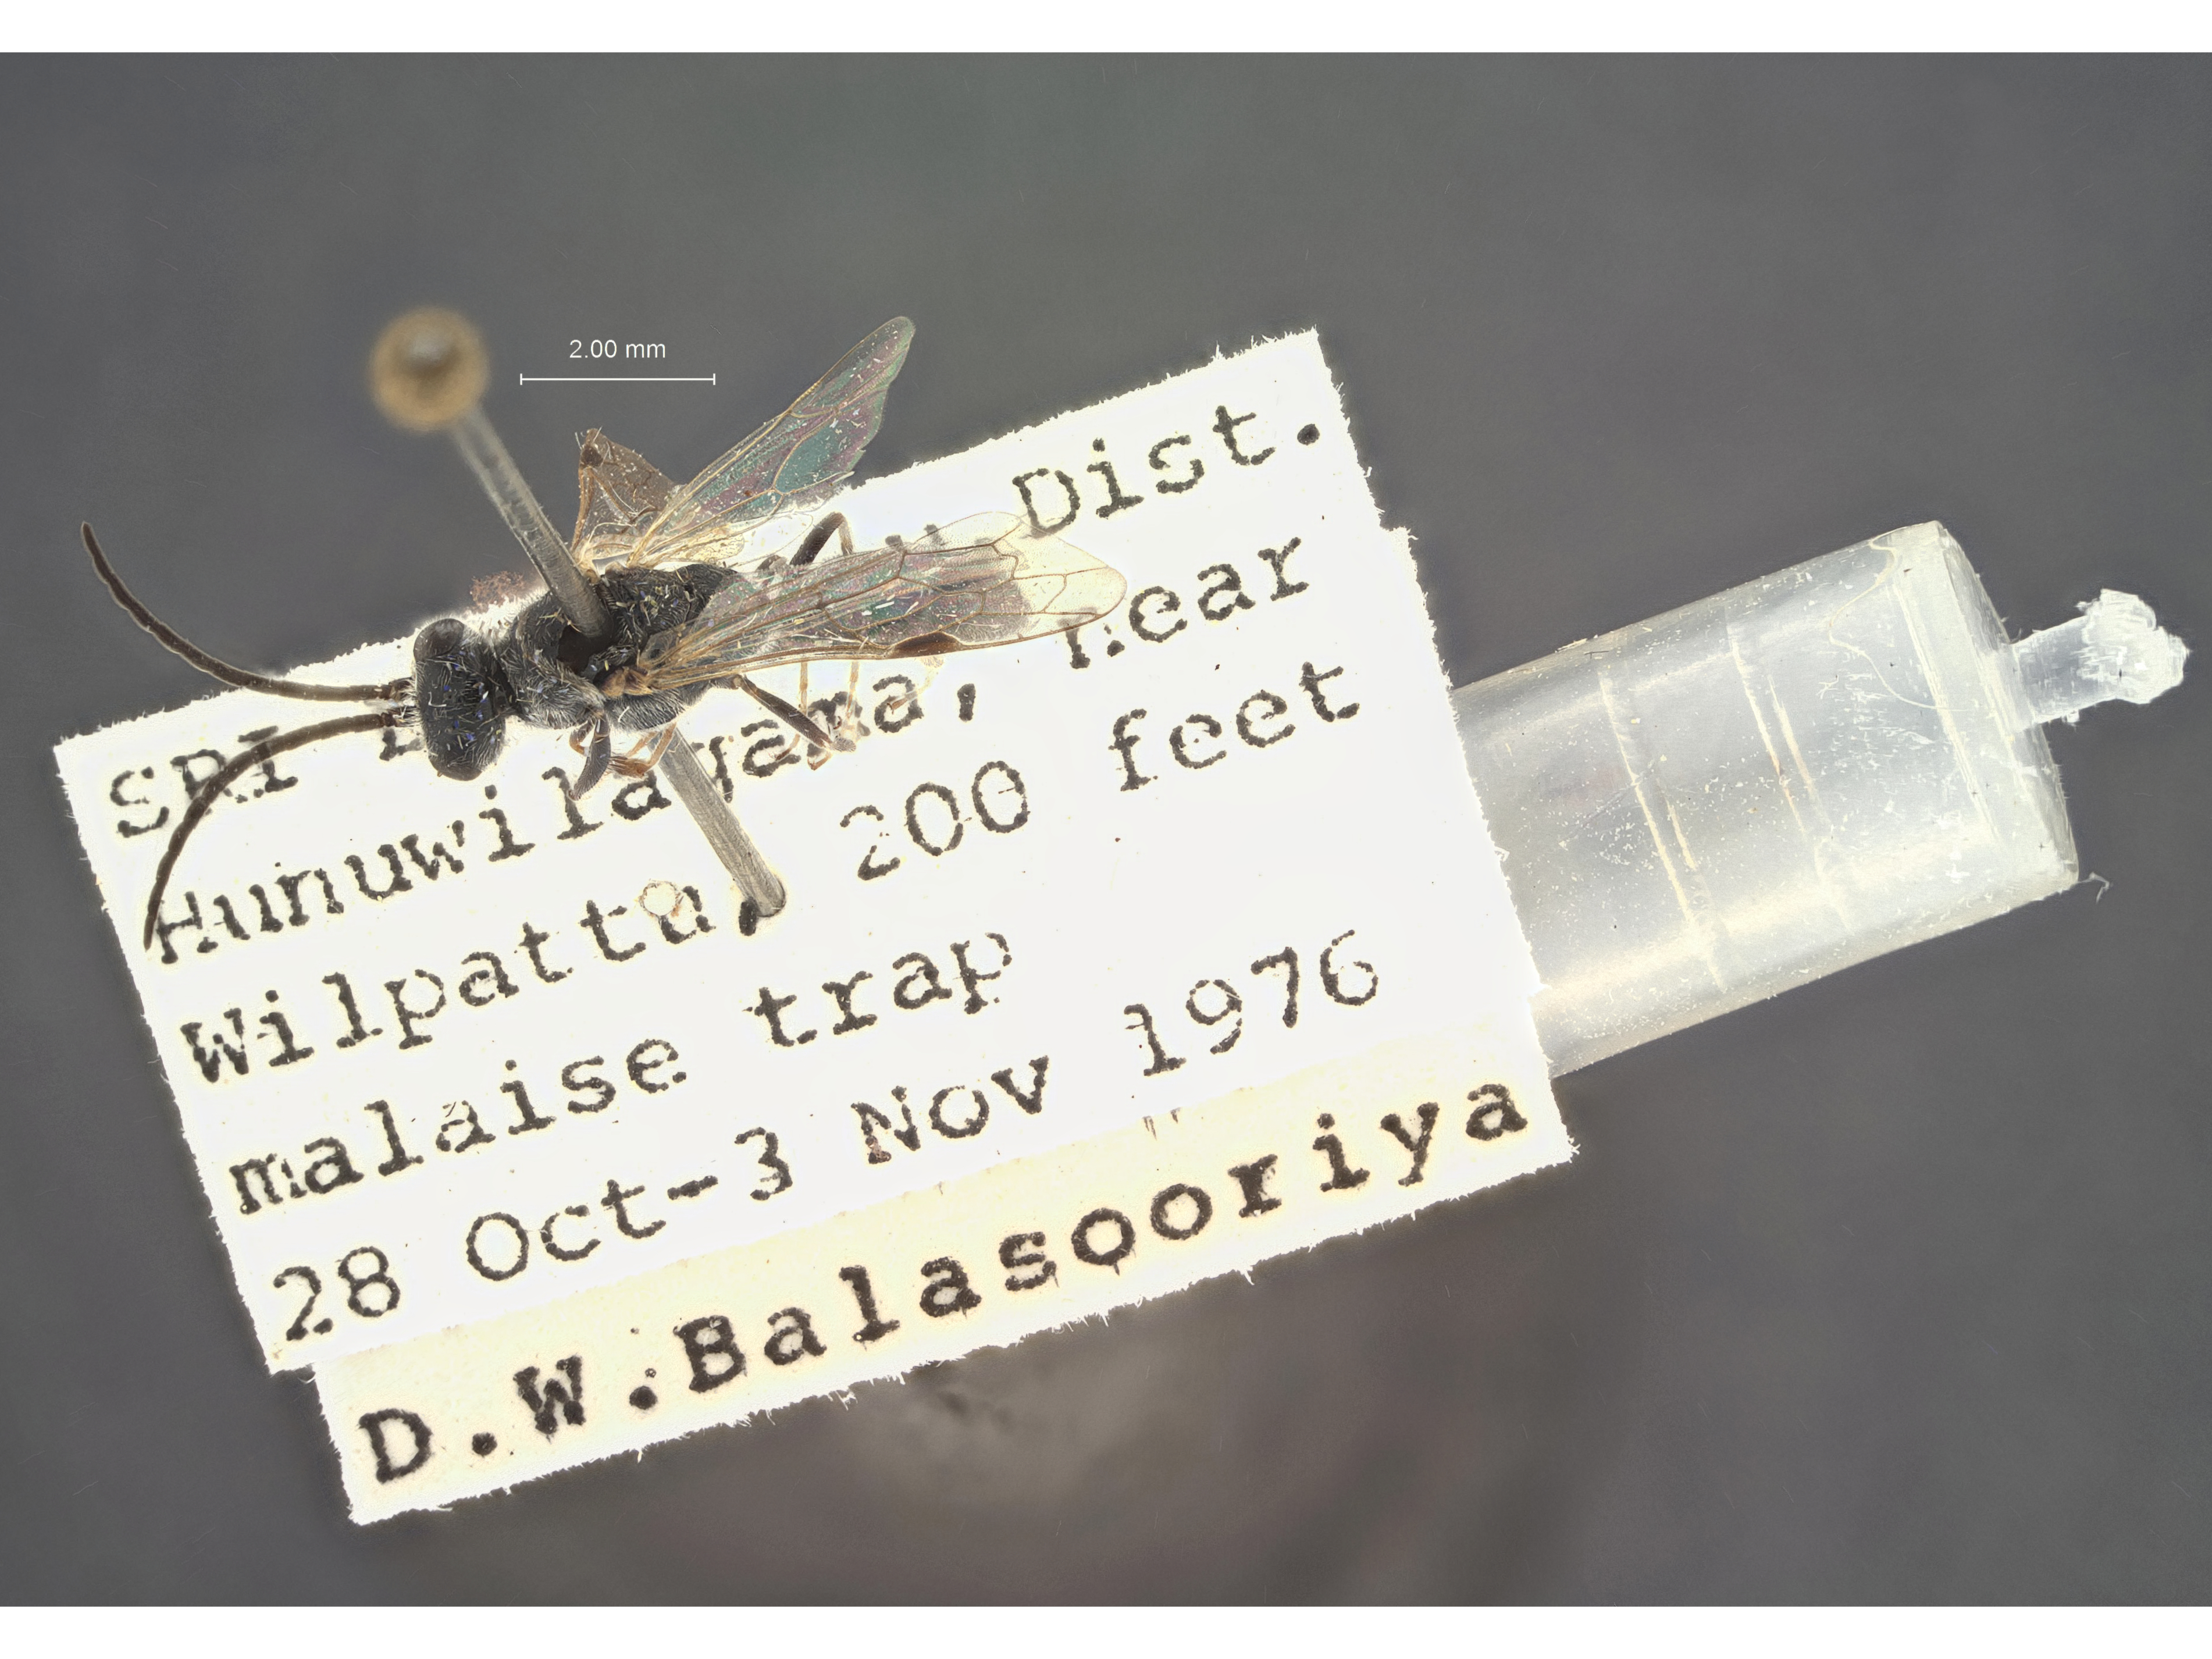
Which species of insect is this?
Methocha heveli
